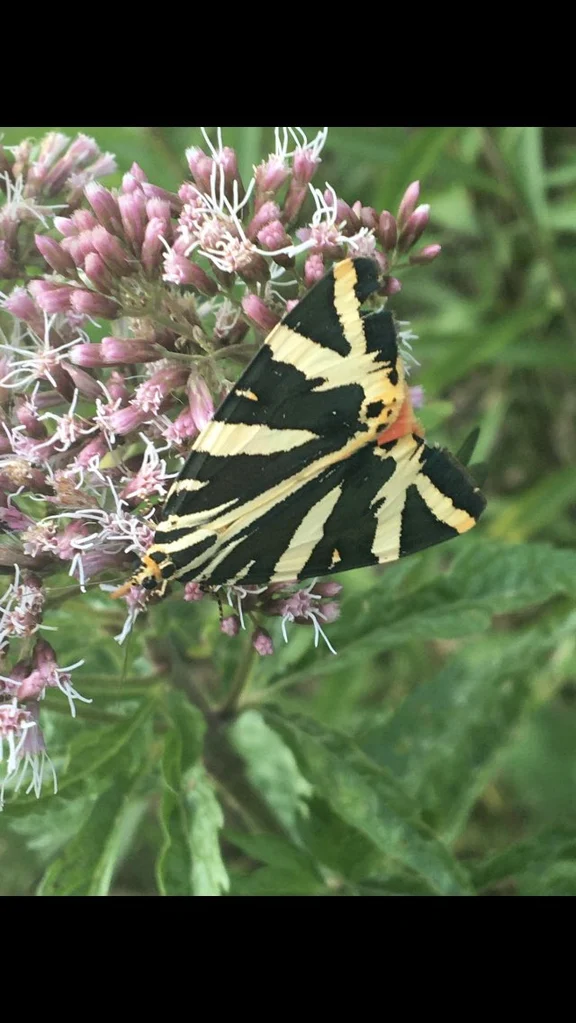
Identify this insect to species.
Euplagia quadripunctaria
